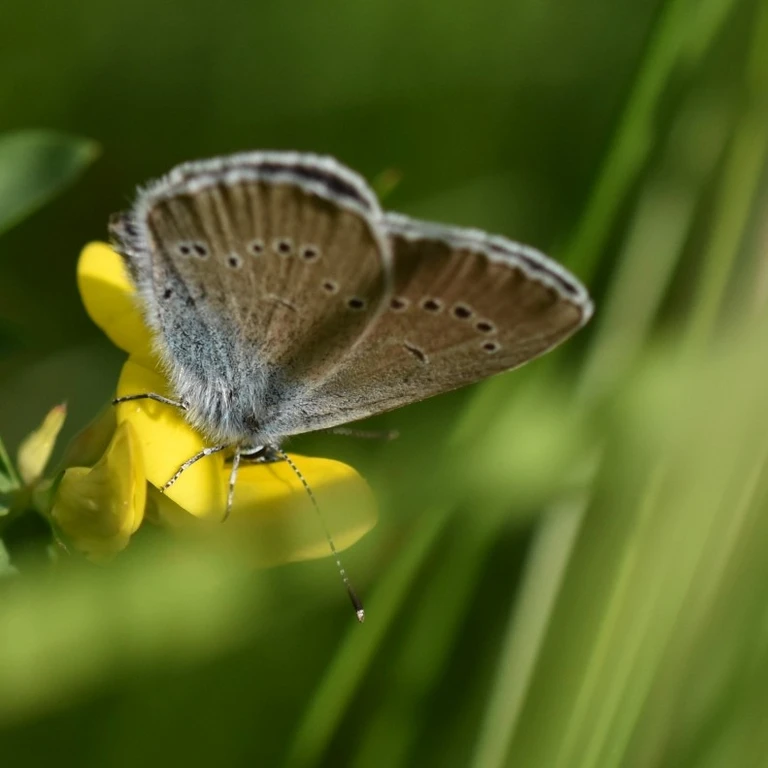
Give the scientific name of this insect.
Cyaniris semiargus
